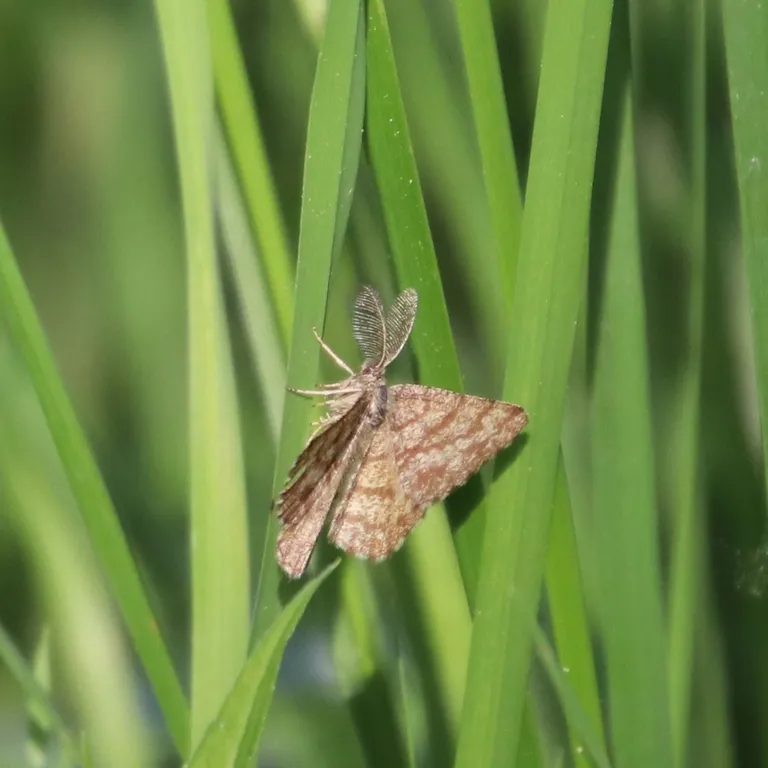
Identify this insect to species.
Ematurga atomaria
